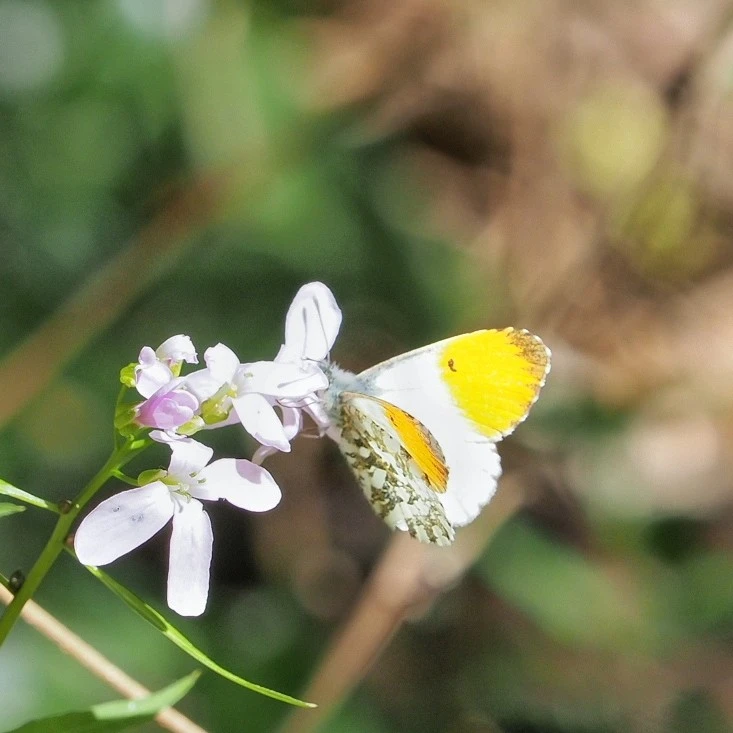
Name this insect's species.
Anthocharis cardamines
